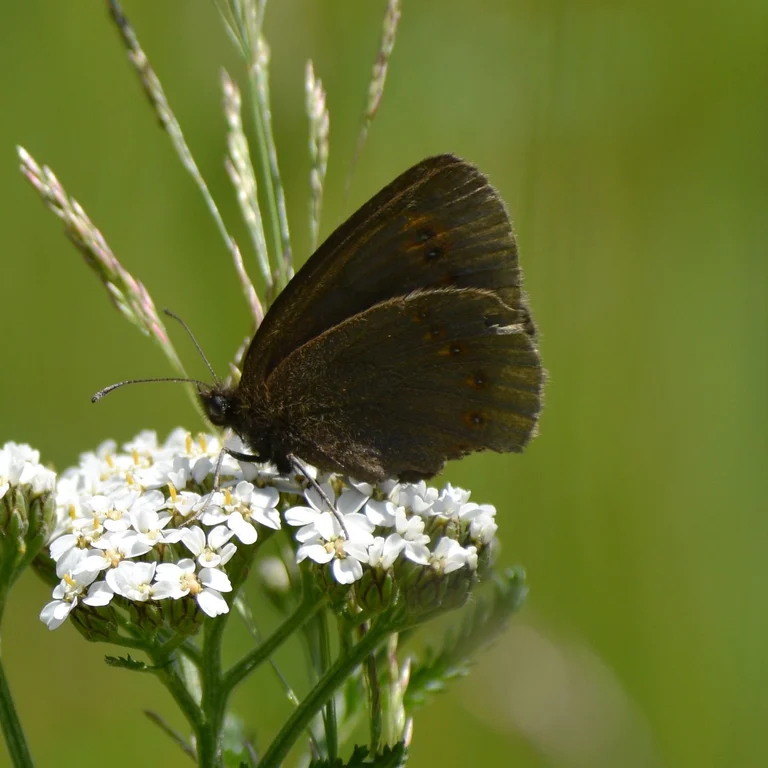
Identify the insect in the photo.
Erebia alberganus
